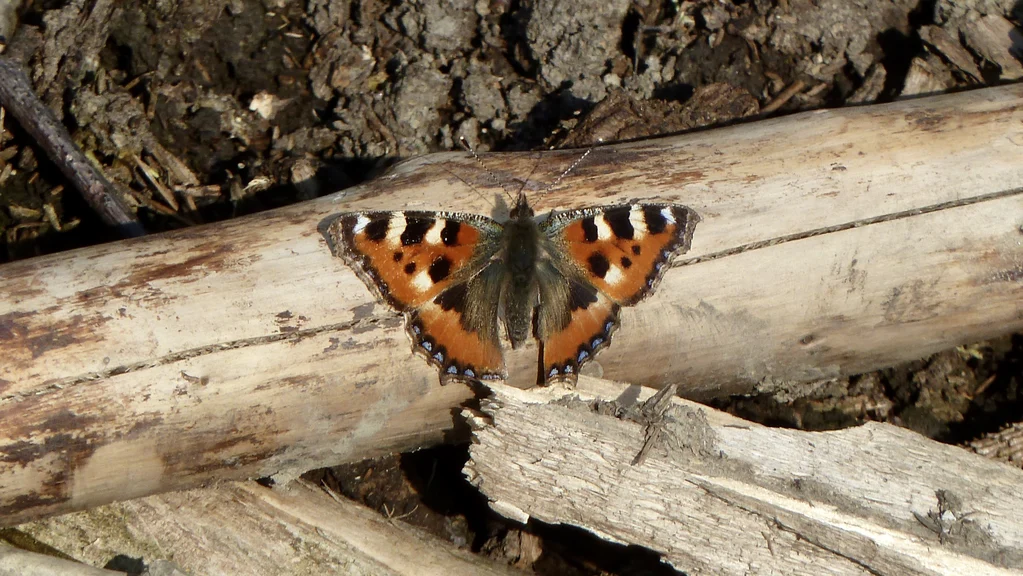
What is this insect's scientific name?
Aglais urticae
